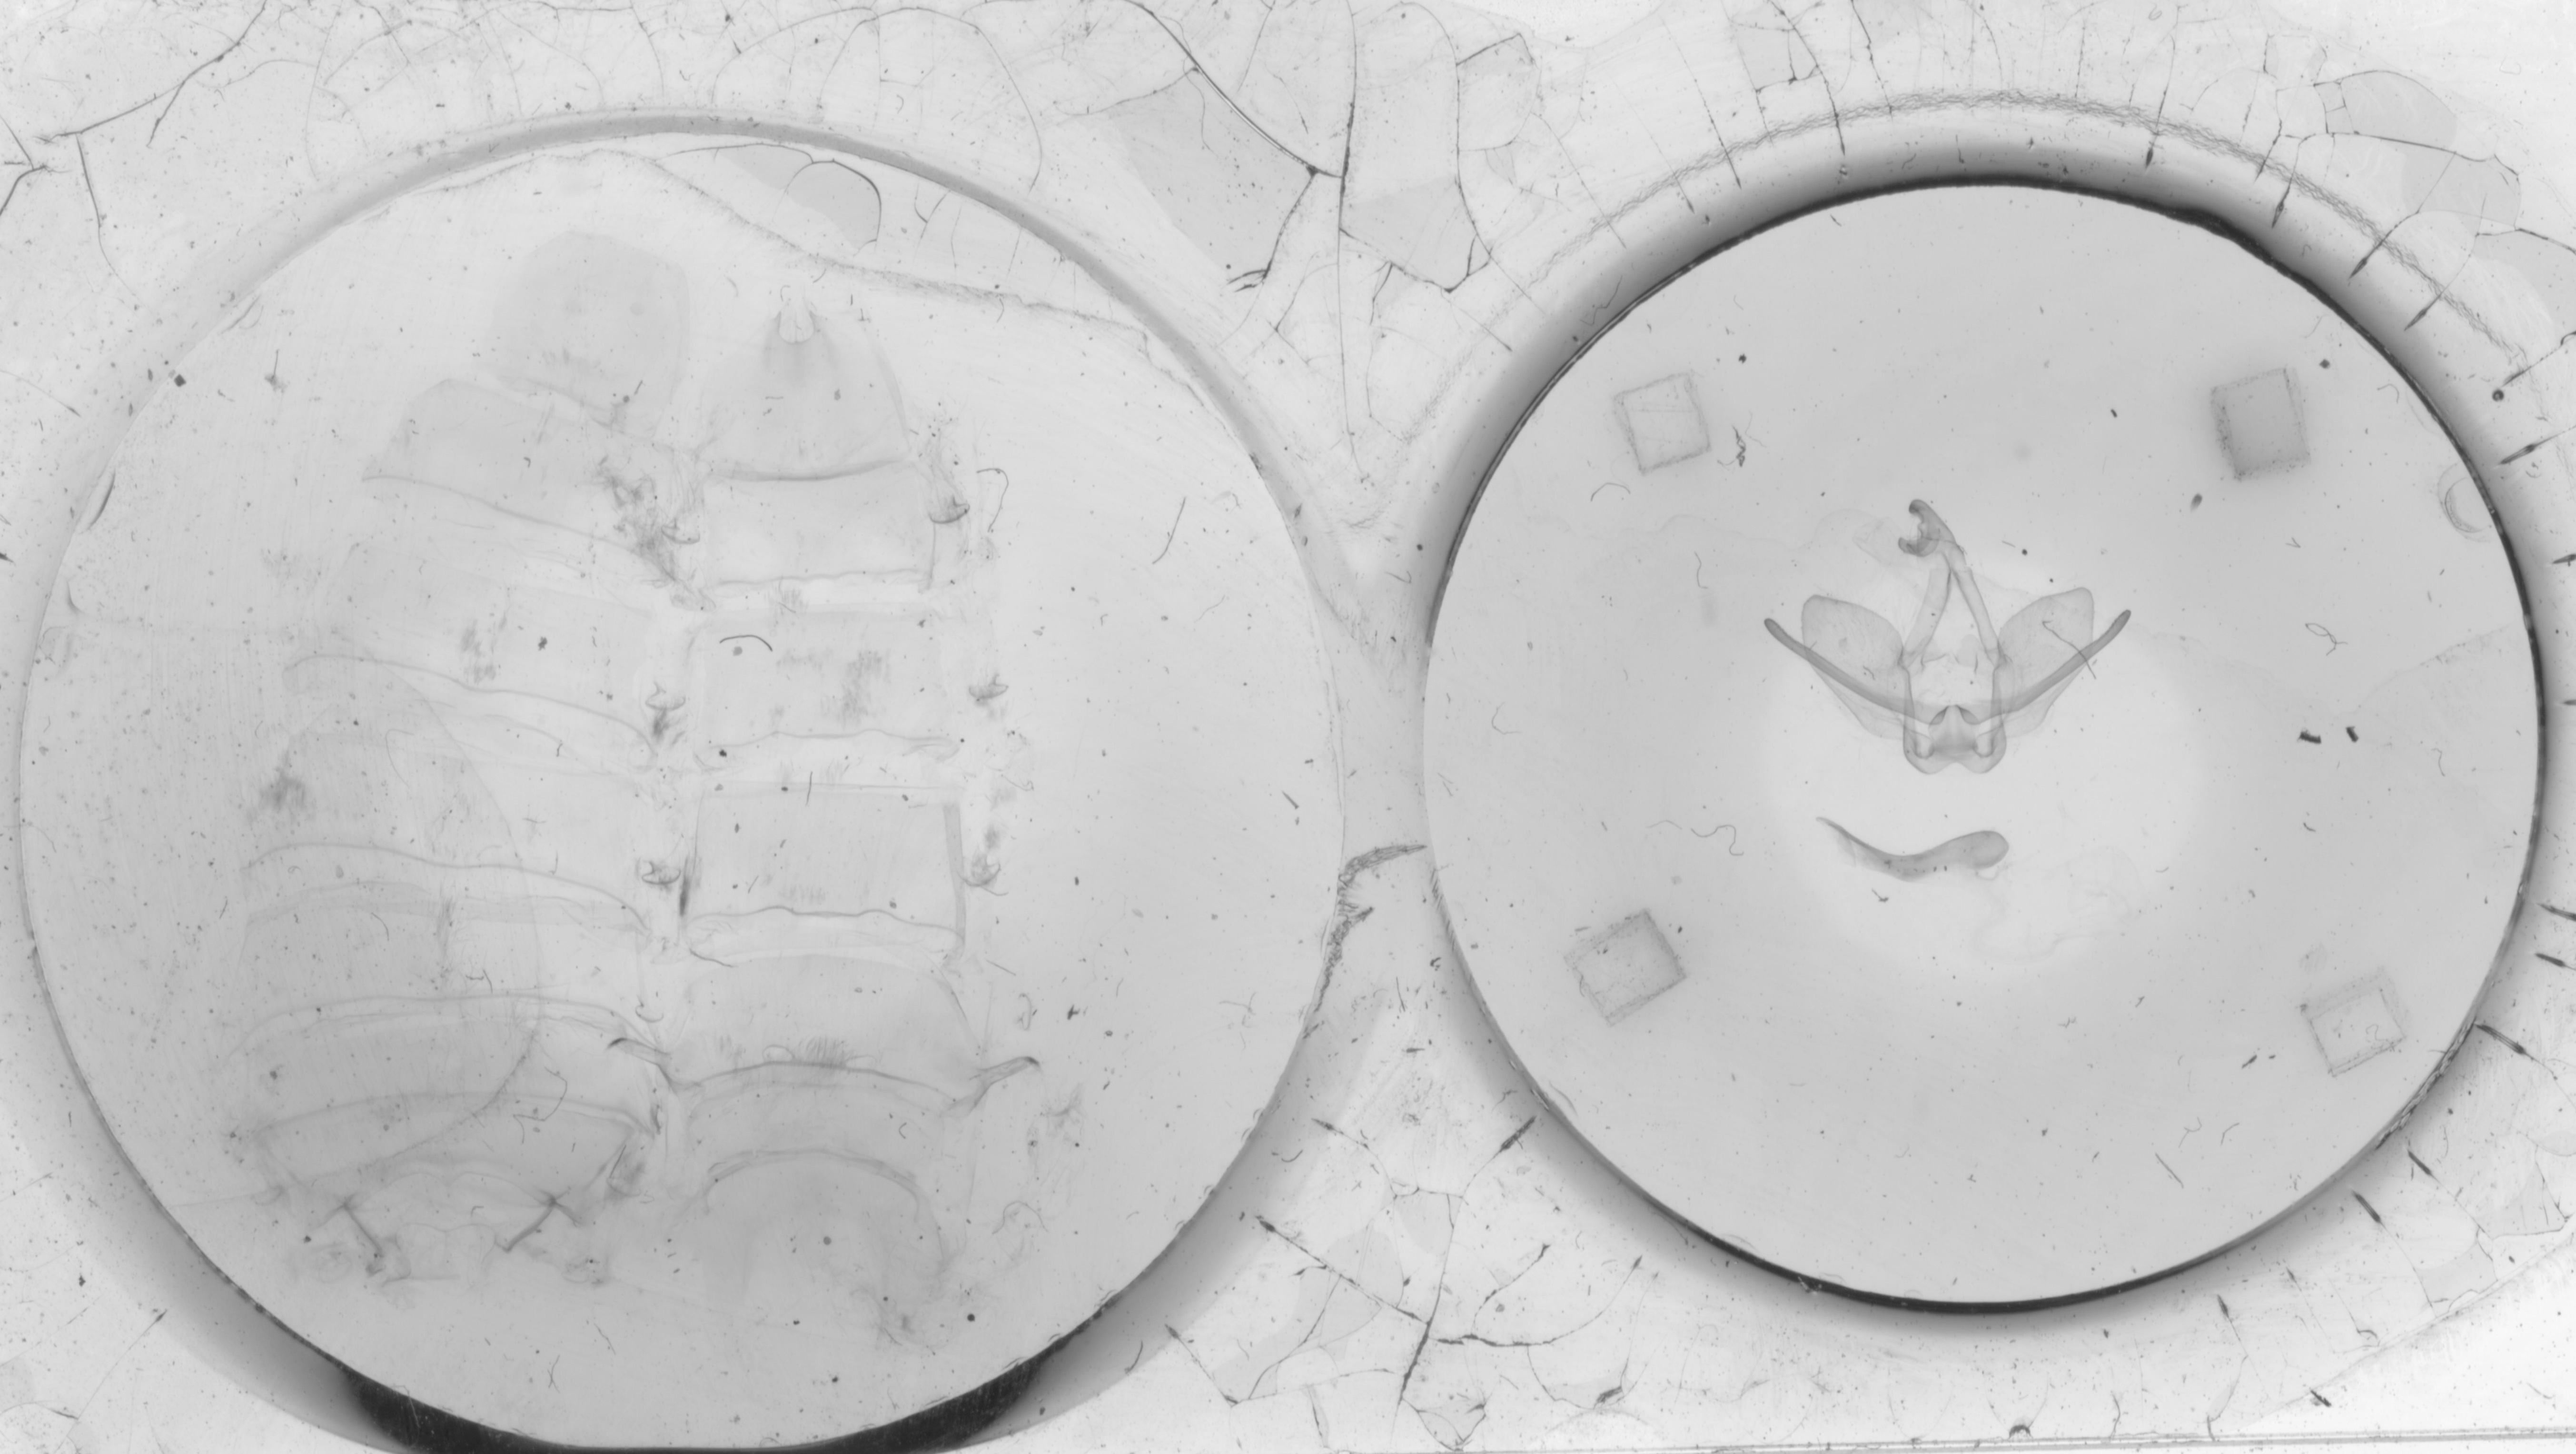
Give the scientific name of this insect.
Hapigiodes nigridiscata
